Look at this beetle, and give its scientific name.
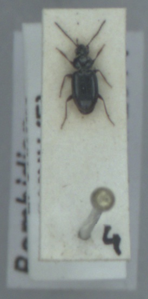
Bembidion guttula
